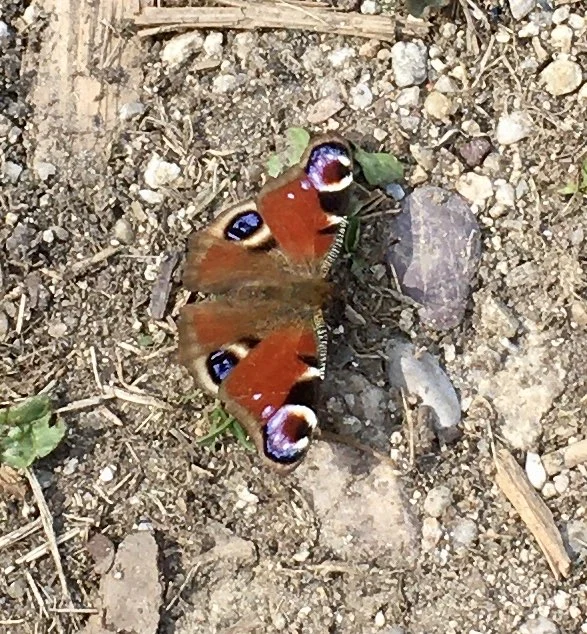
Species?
Aglais io
